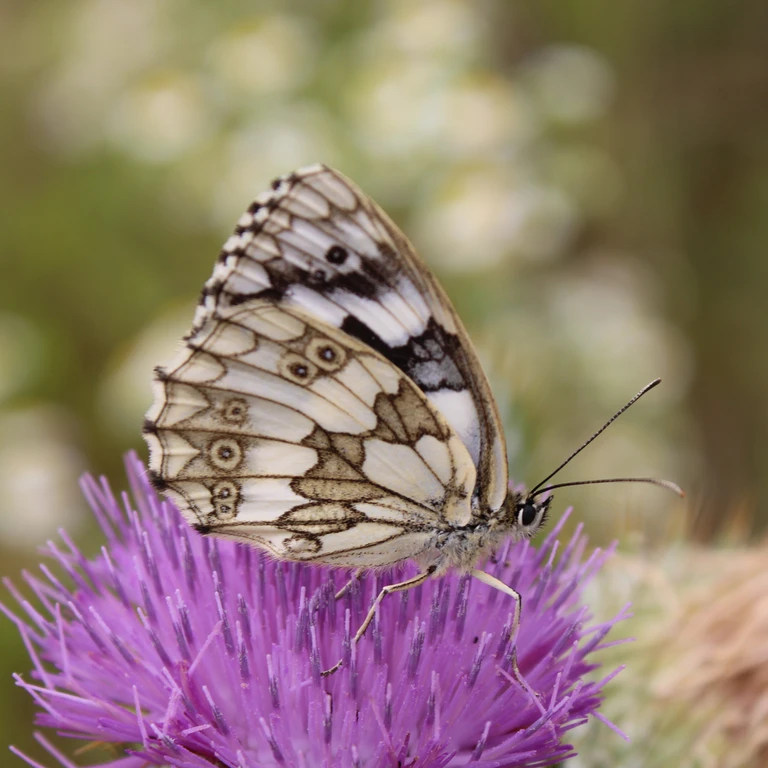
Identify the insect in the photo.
Melanargia galathea
